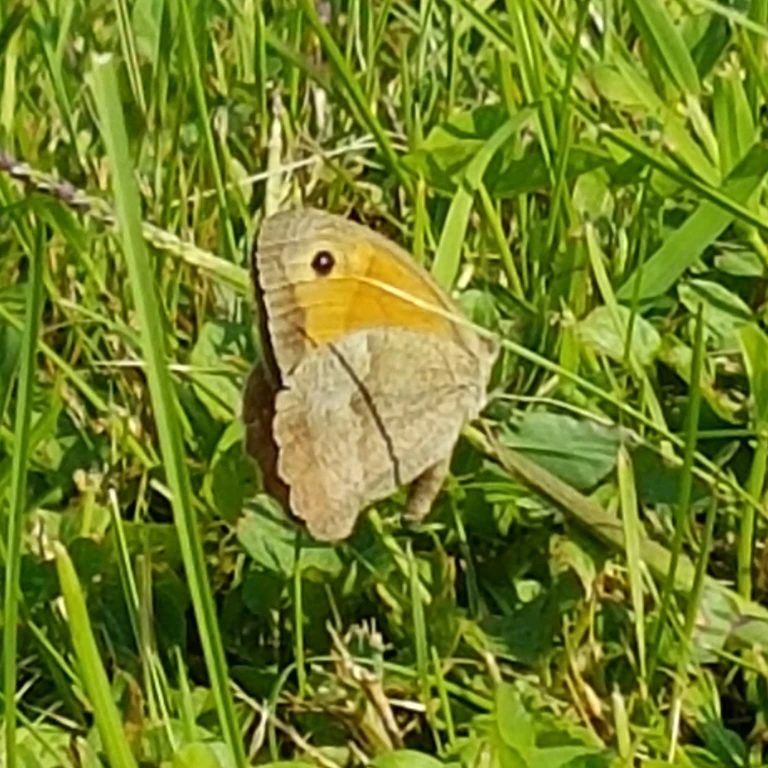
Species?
Maniola jurtina
